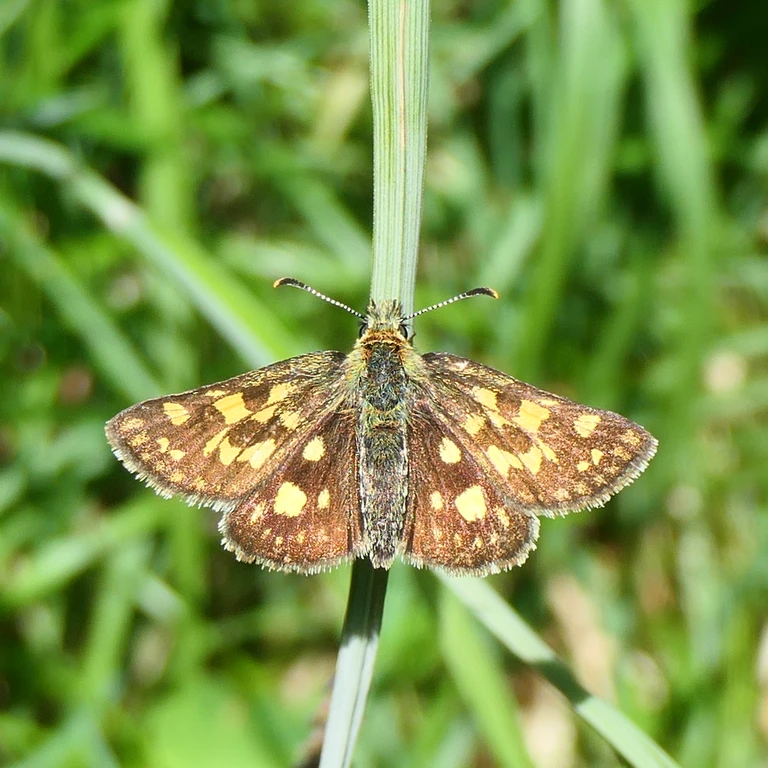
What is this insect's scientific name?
Carterocephalus palaemon
